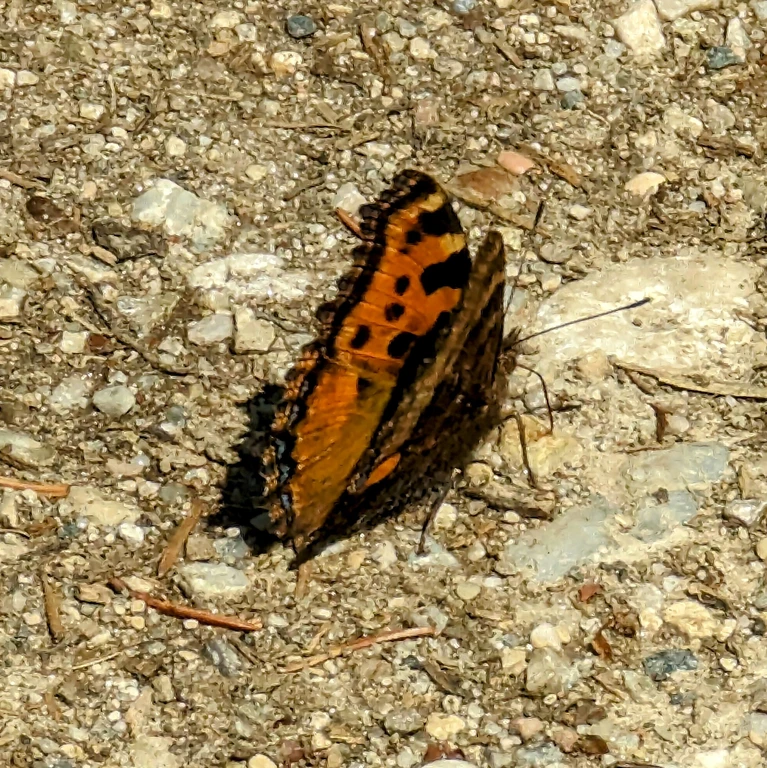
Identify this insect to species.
Nymphalis polychloros
